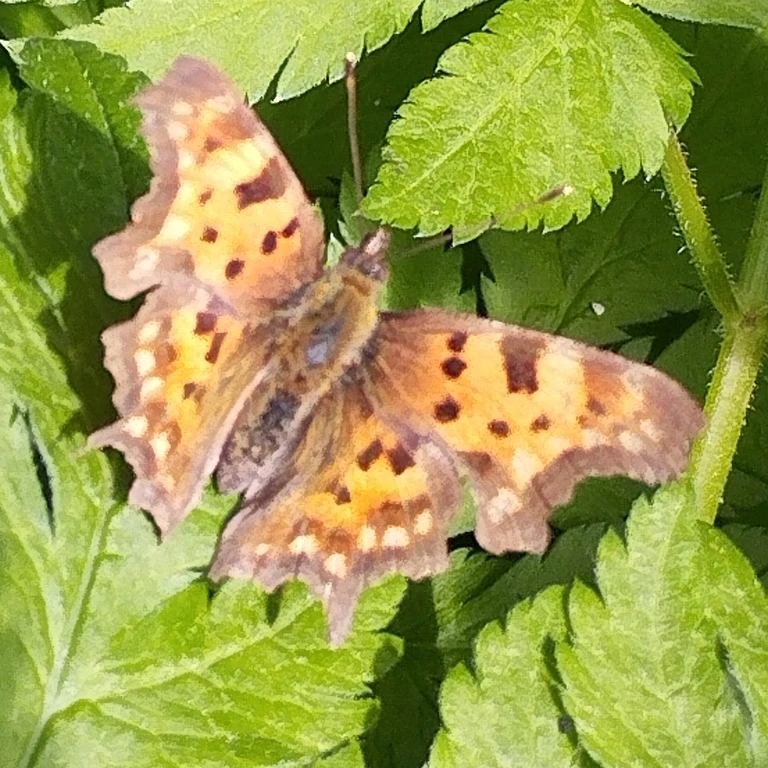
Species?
Polygonia c-album
